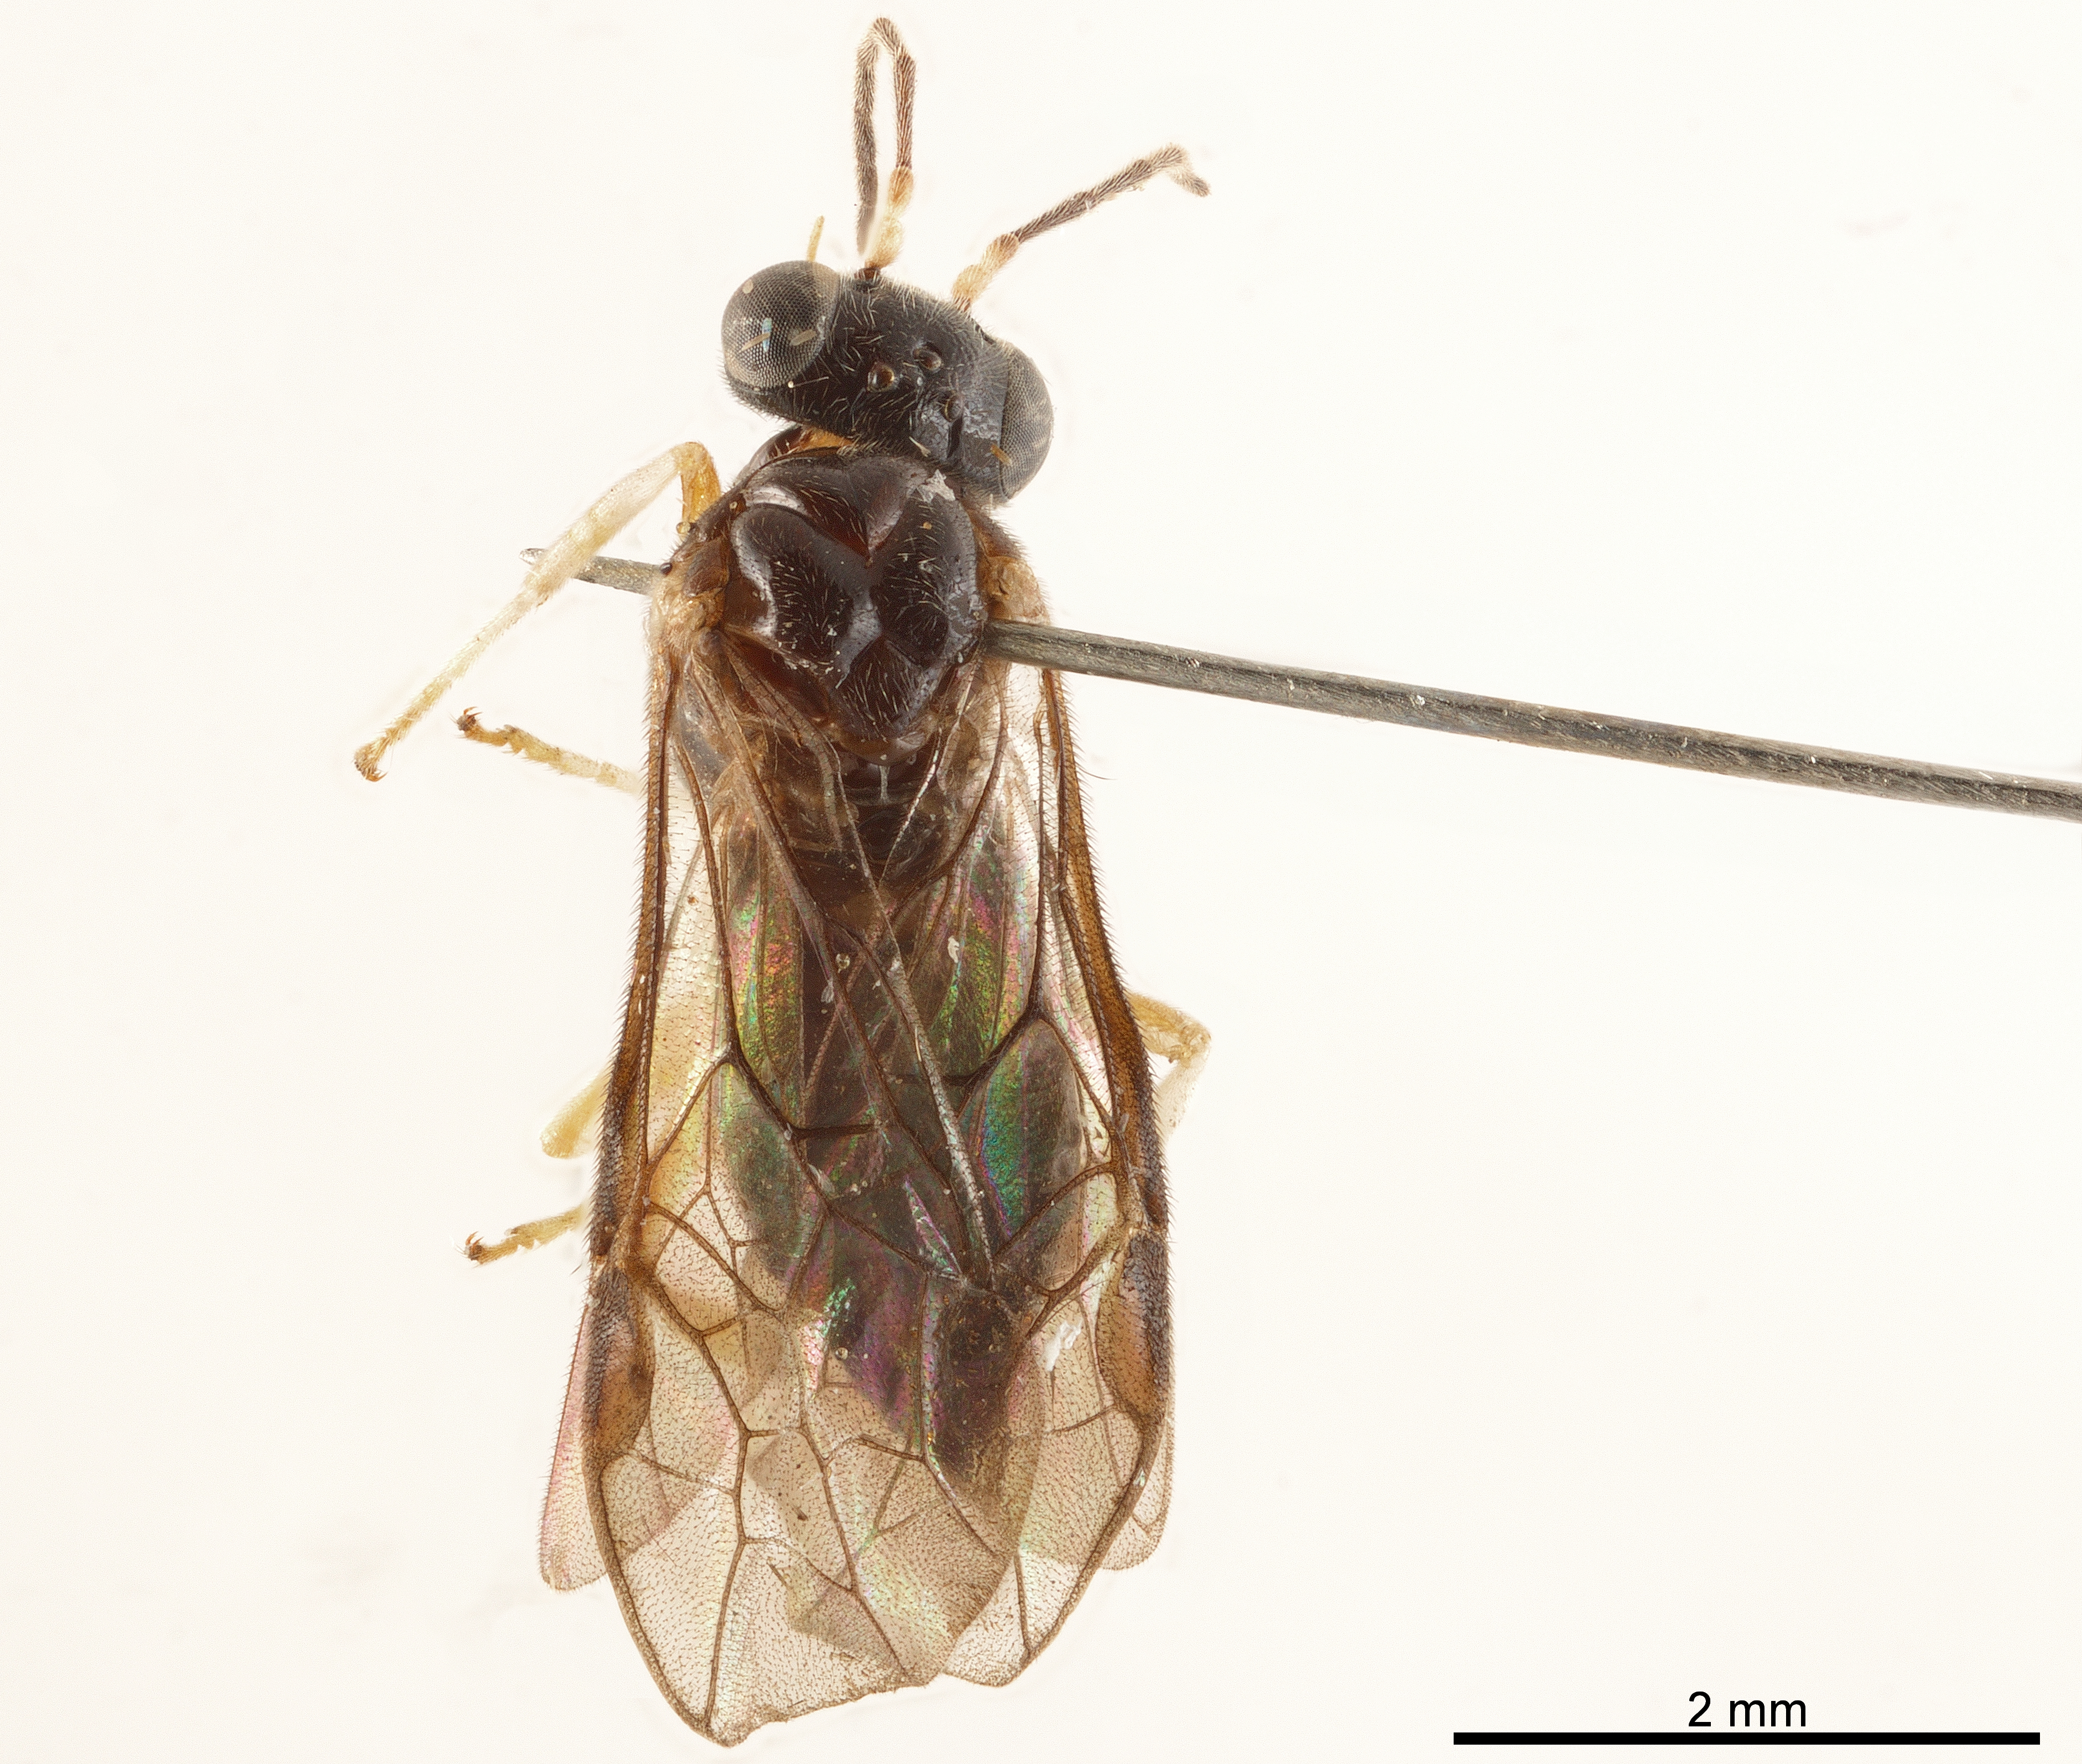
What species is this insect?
Phymatoceridea formosana
